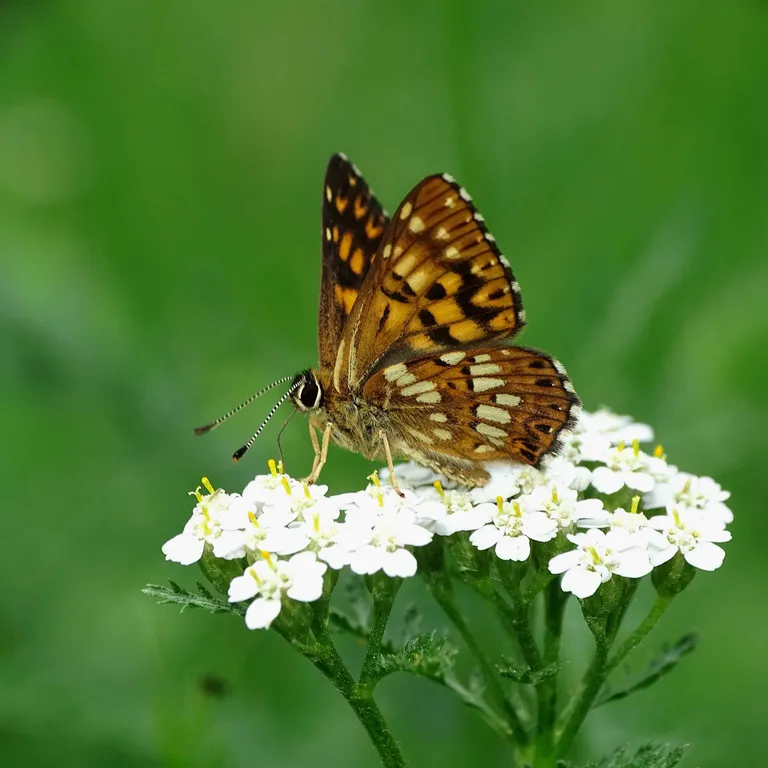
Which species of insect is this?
Hamearis lucina
